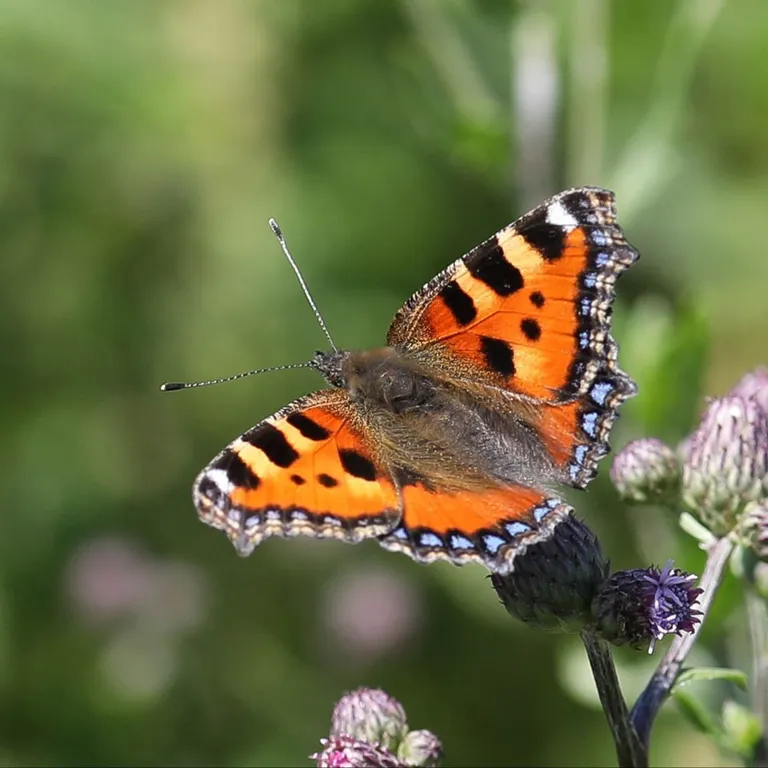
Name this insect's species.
Aglais urticae
